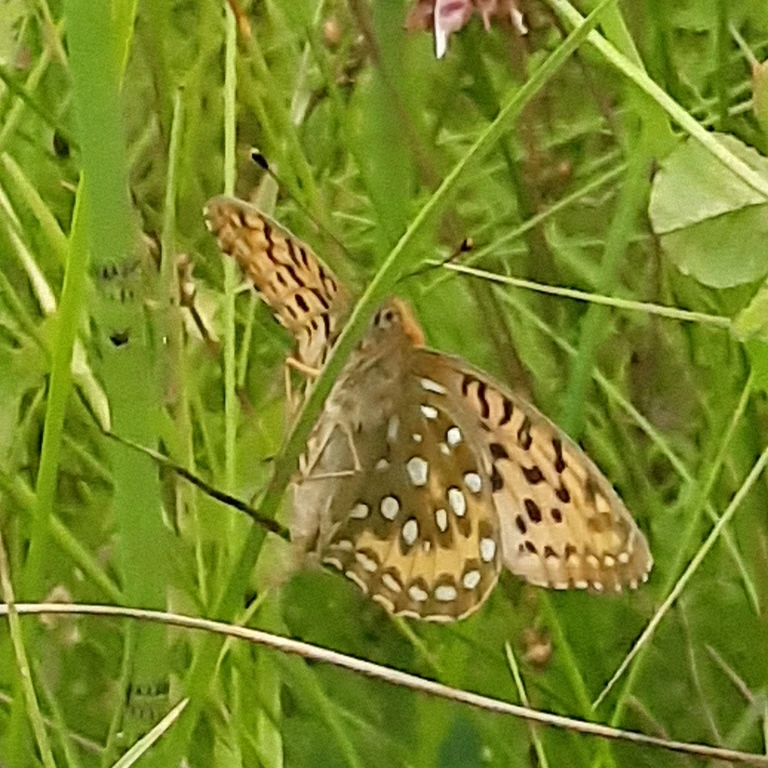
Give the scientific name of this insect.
Speyeria aglaja
